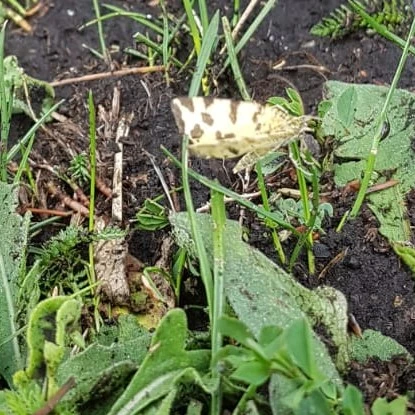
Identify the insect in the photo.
Pseudopanthera macularia
